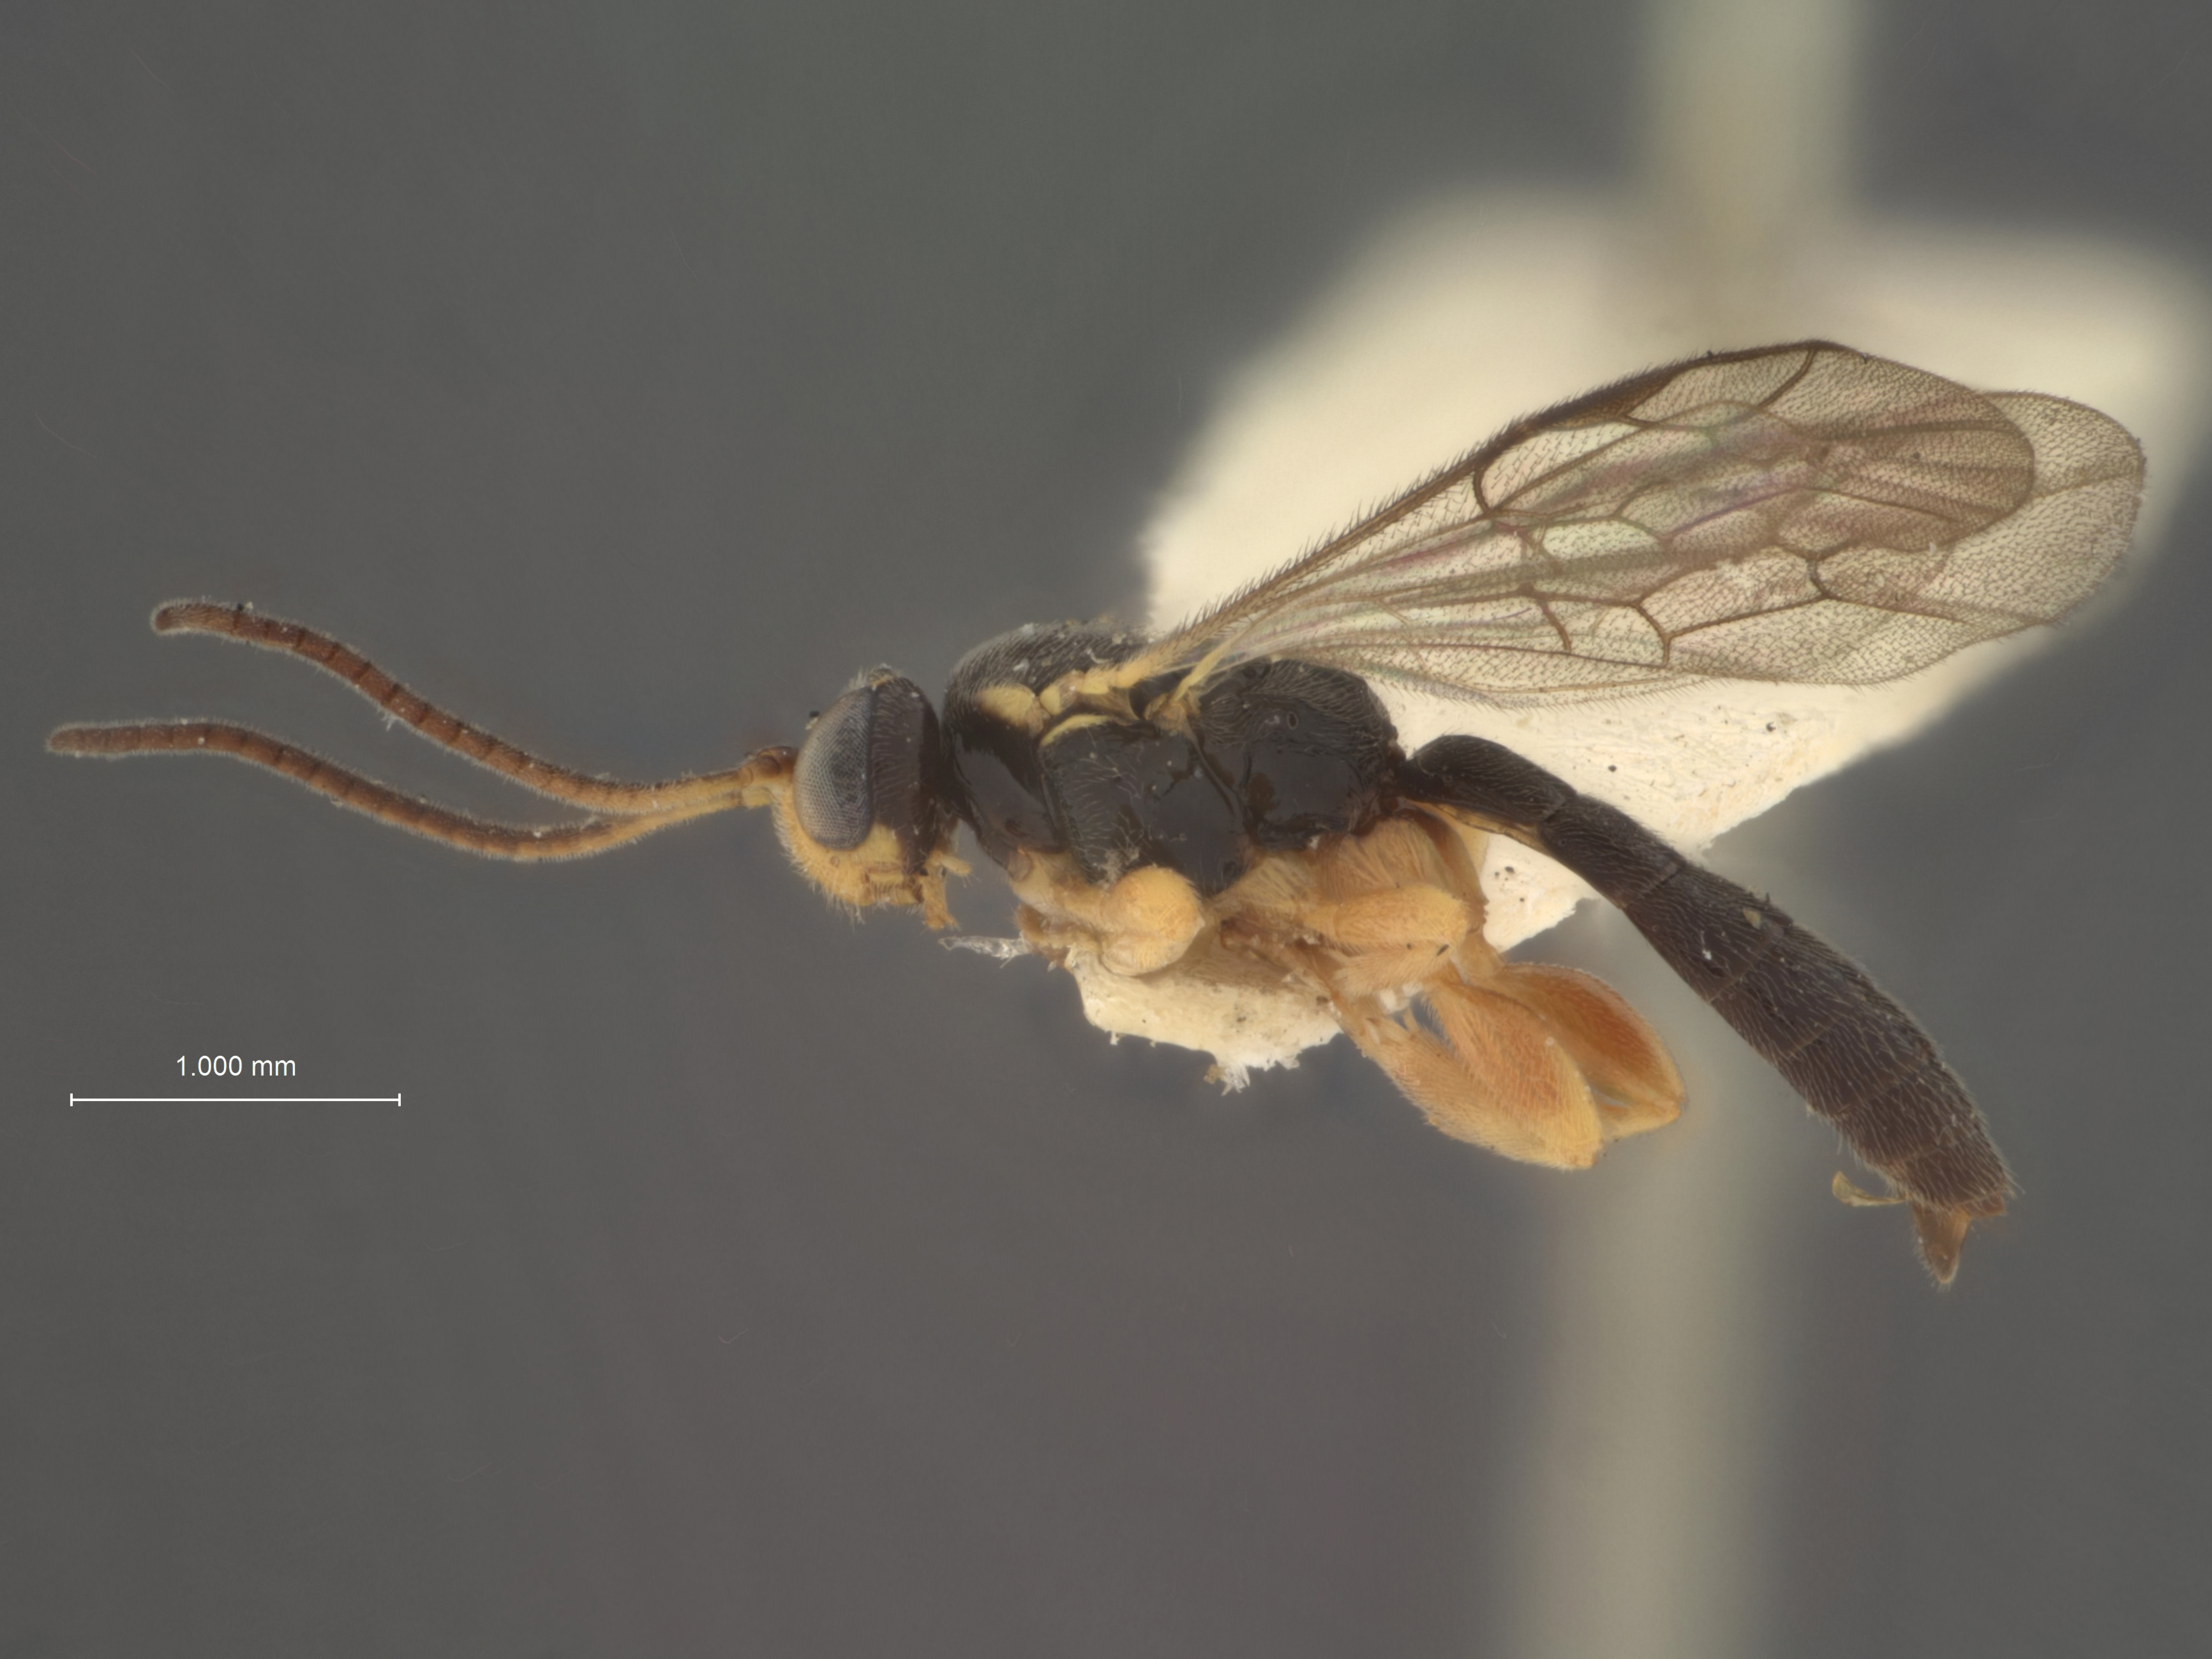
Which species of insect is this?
Exochus alpinus
